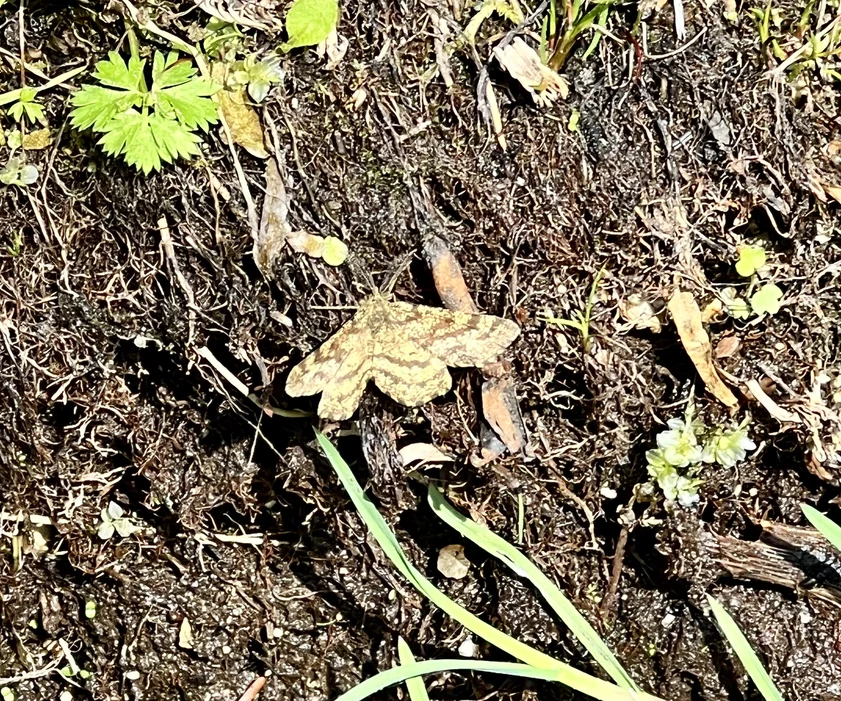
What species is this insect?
Ematurga atomaria
